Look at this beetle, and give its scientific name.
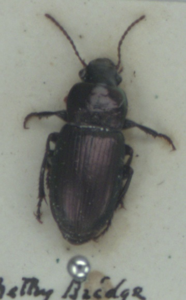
Harpalus affinis
